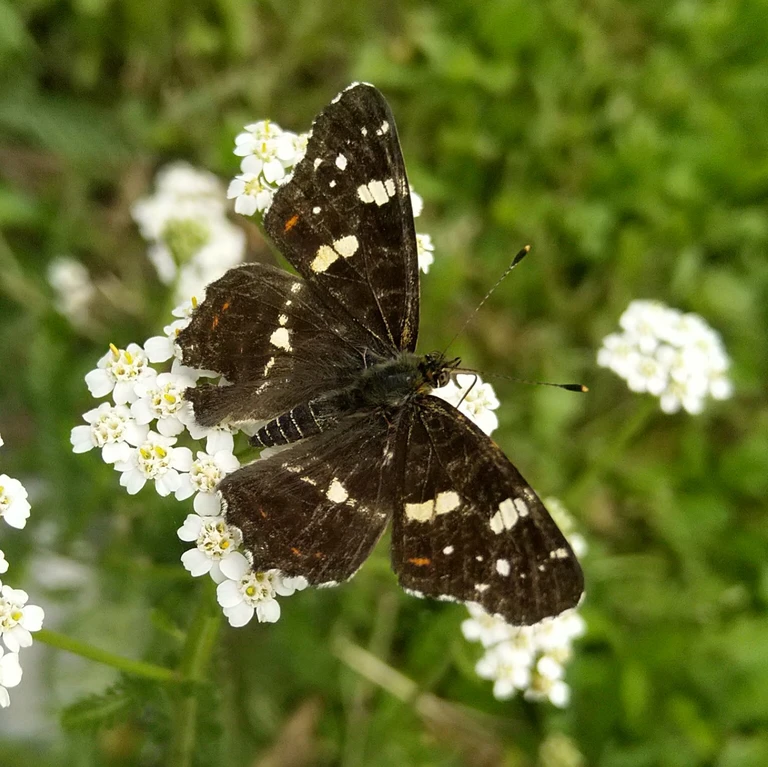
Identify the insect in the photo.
Araschnia levana
